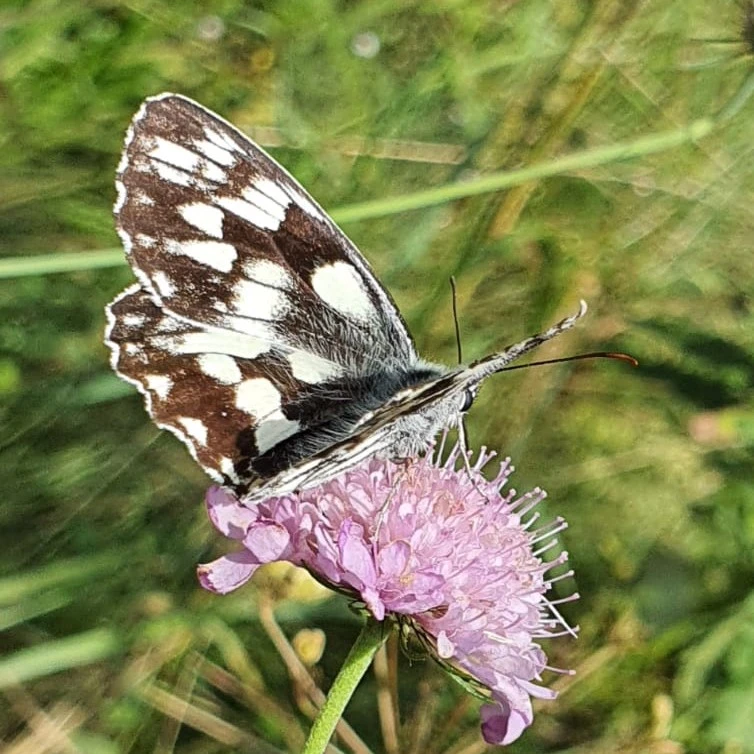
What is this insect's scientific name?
Melanargia galathea
